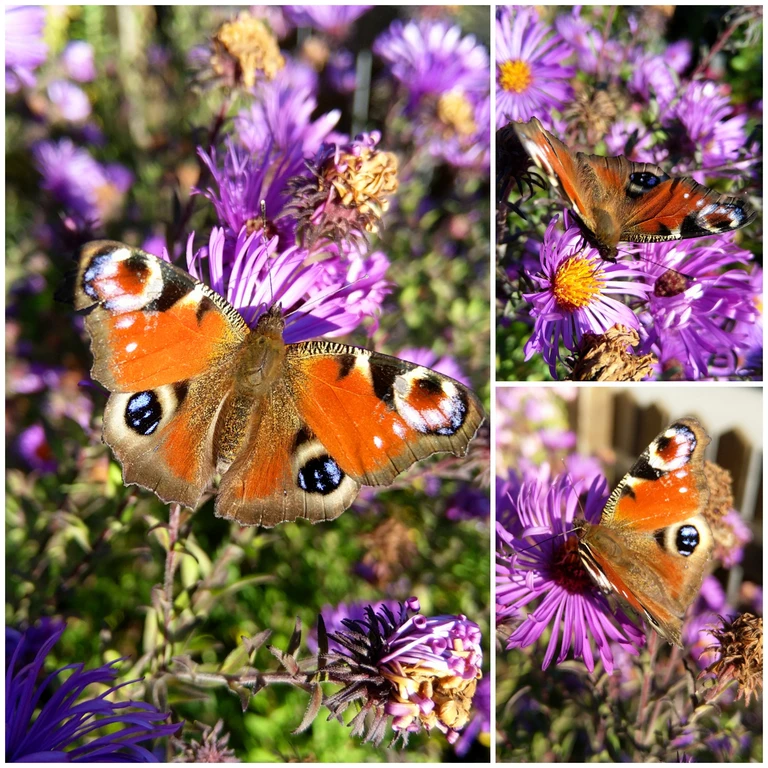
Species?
Aglais io
